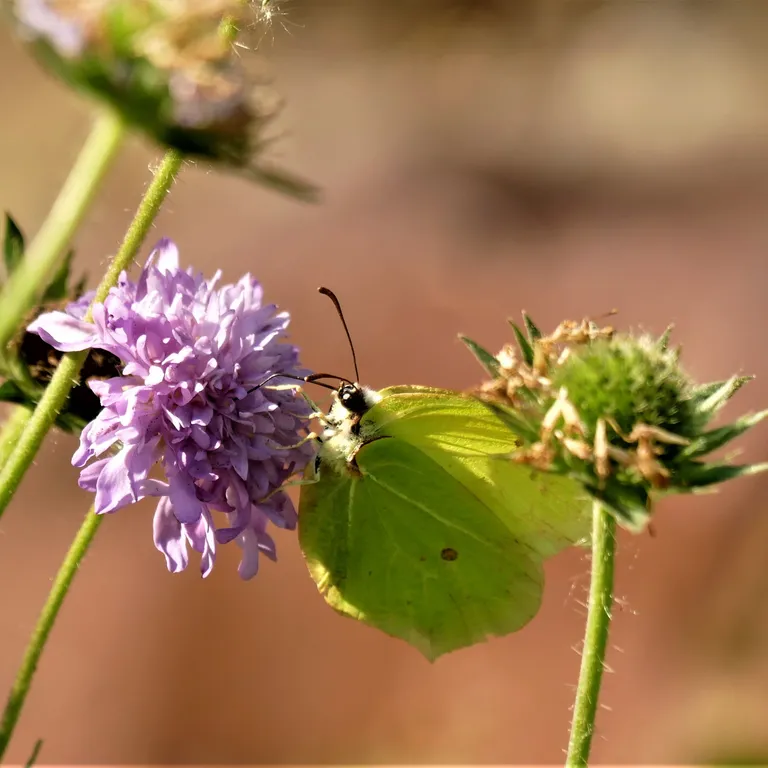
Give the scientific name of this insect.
Gonepteryx rhamni
